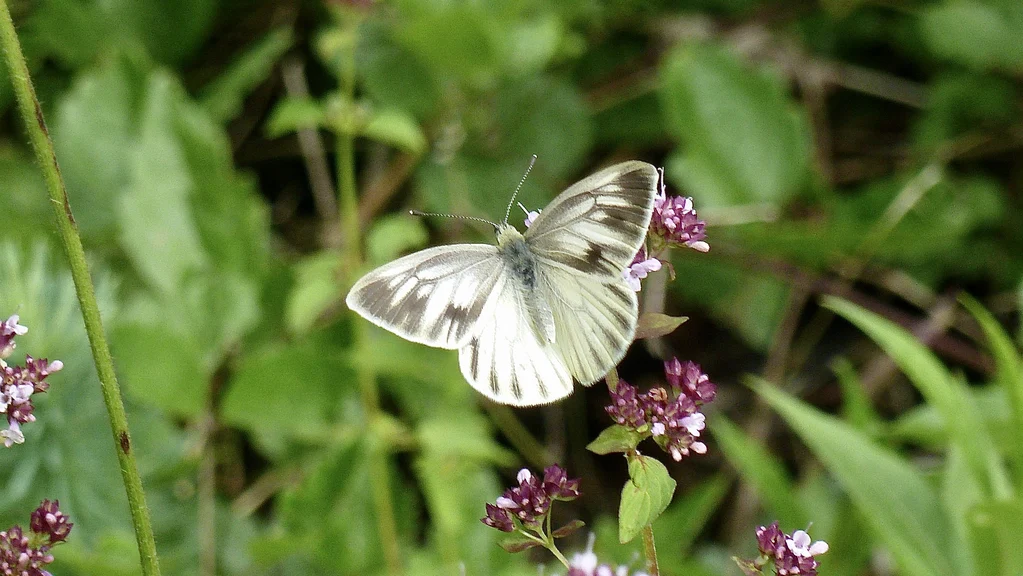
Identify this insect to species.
Pieris bryoniae
